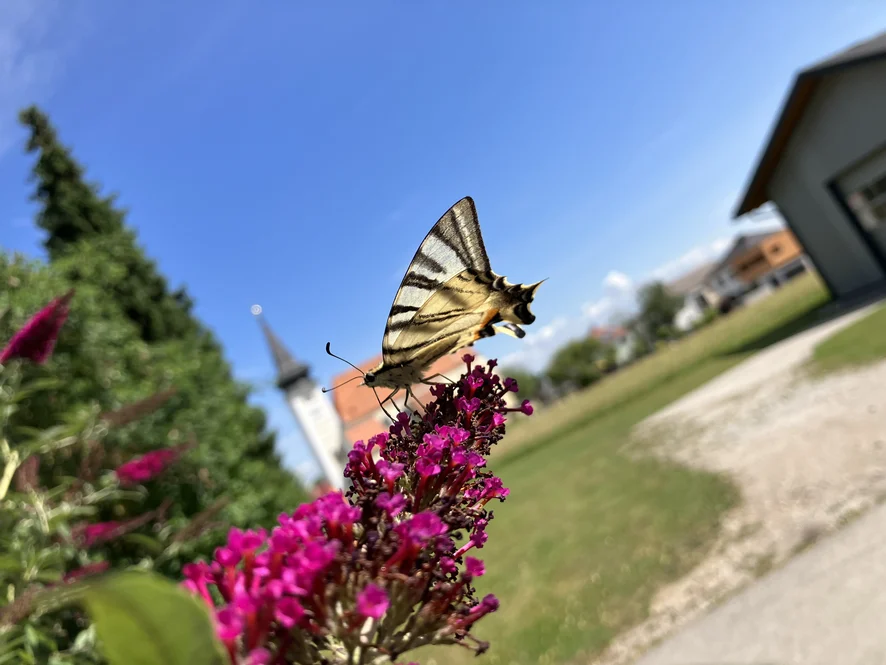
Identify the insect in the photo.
Iphiclides podalirius
